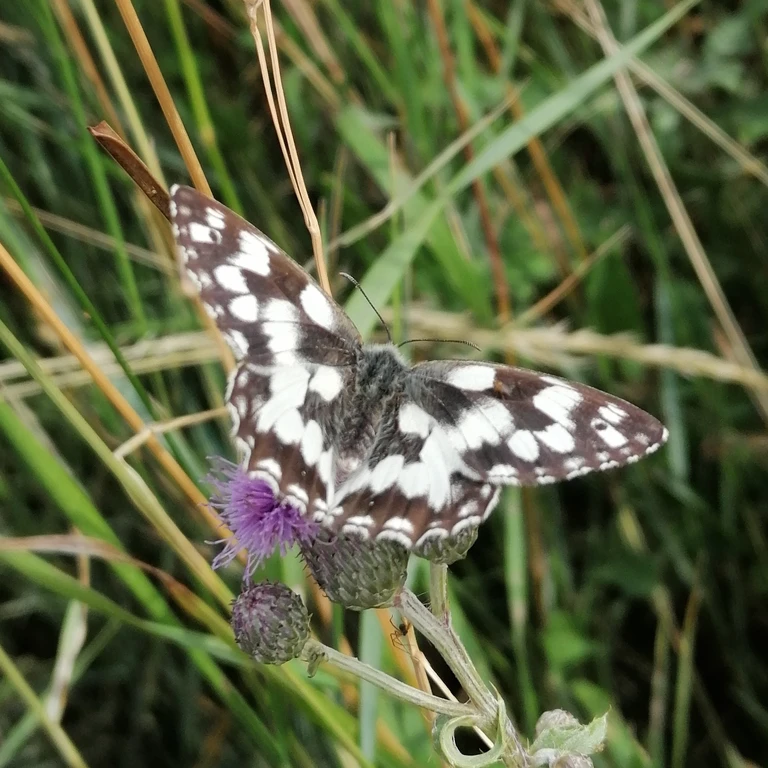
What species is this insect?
Melanargia galathea
